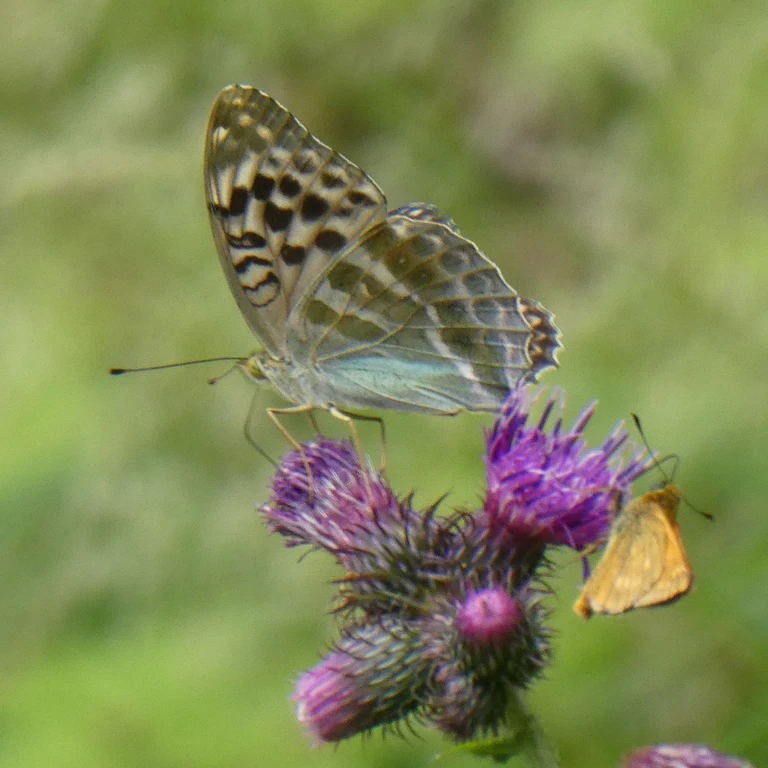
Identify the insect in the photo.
Argynnis paphia
